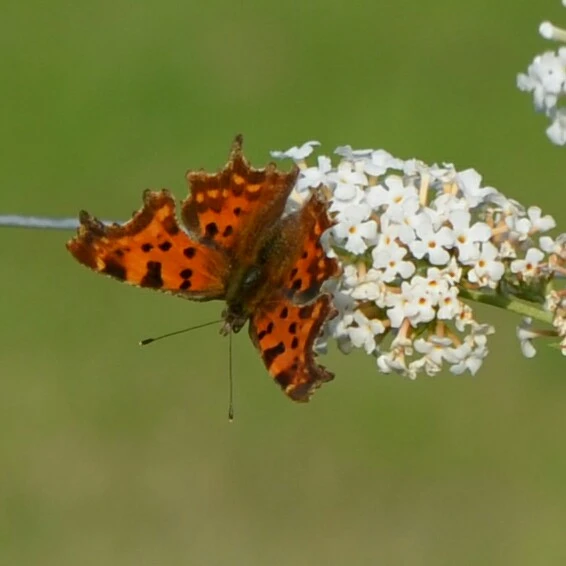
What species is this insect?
Polygonia c-album
